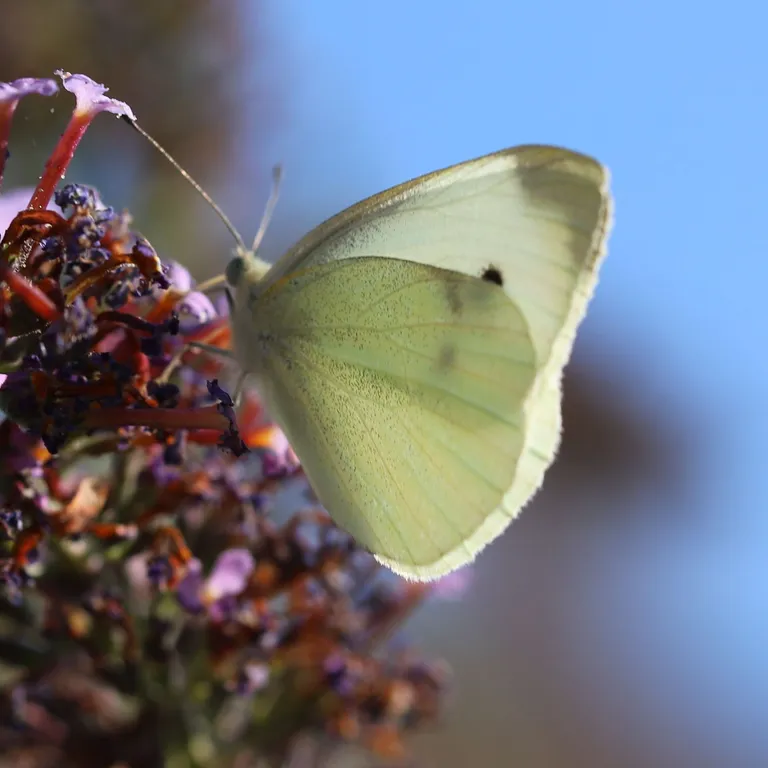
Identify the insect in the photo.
Pieris rapae
